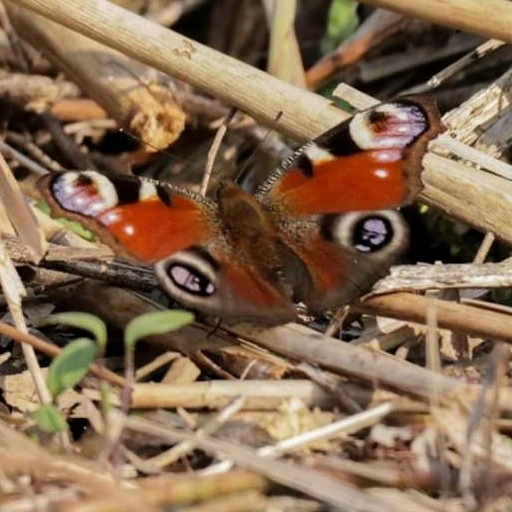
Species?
Aglais io
